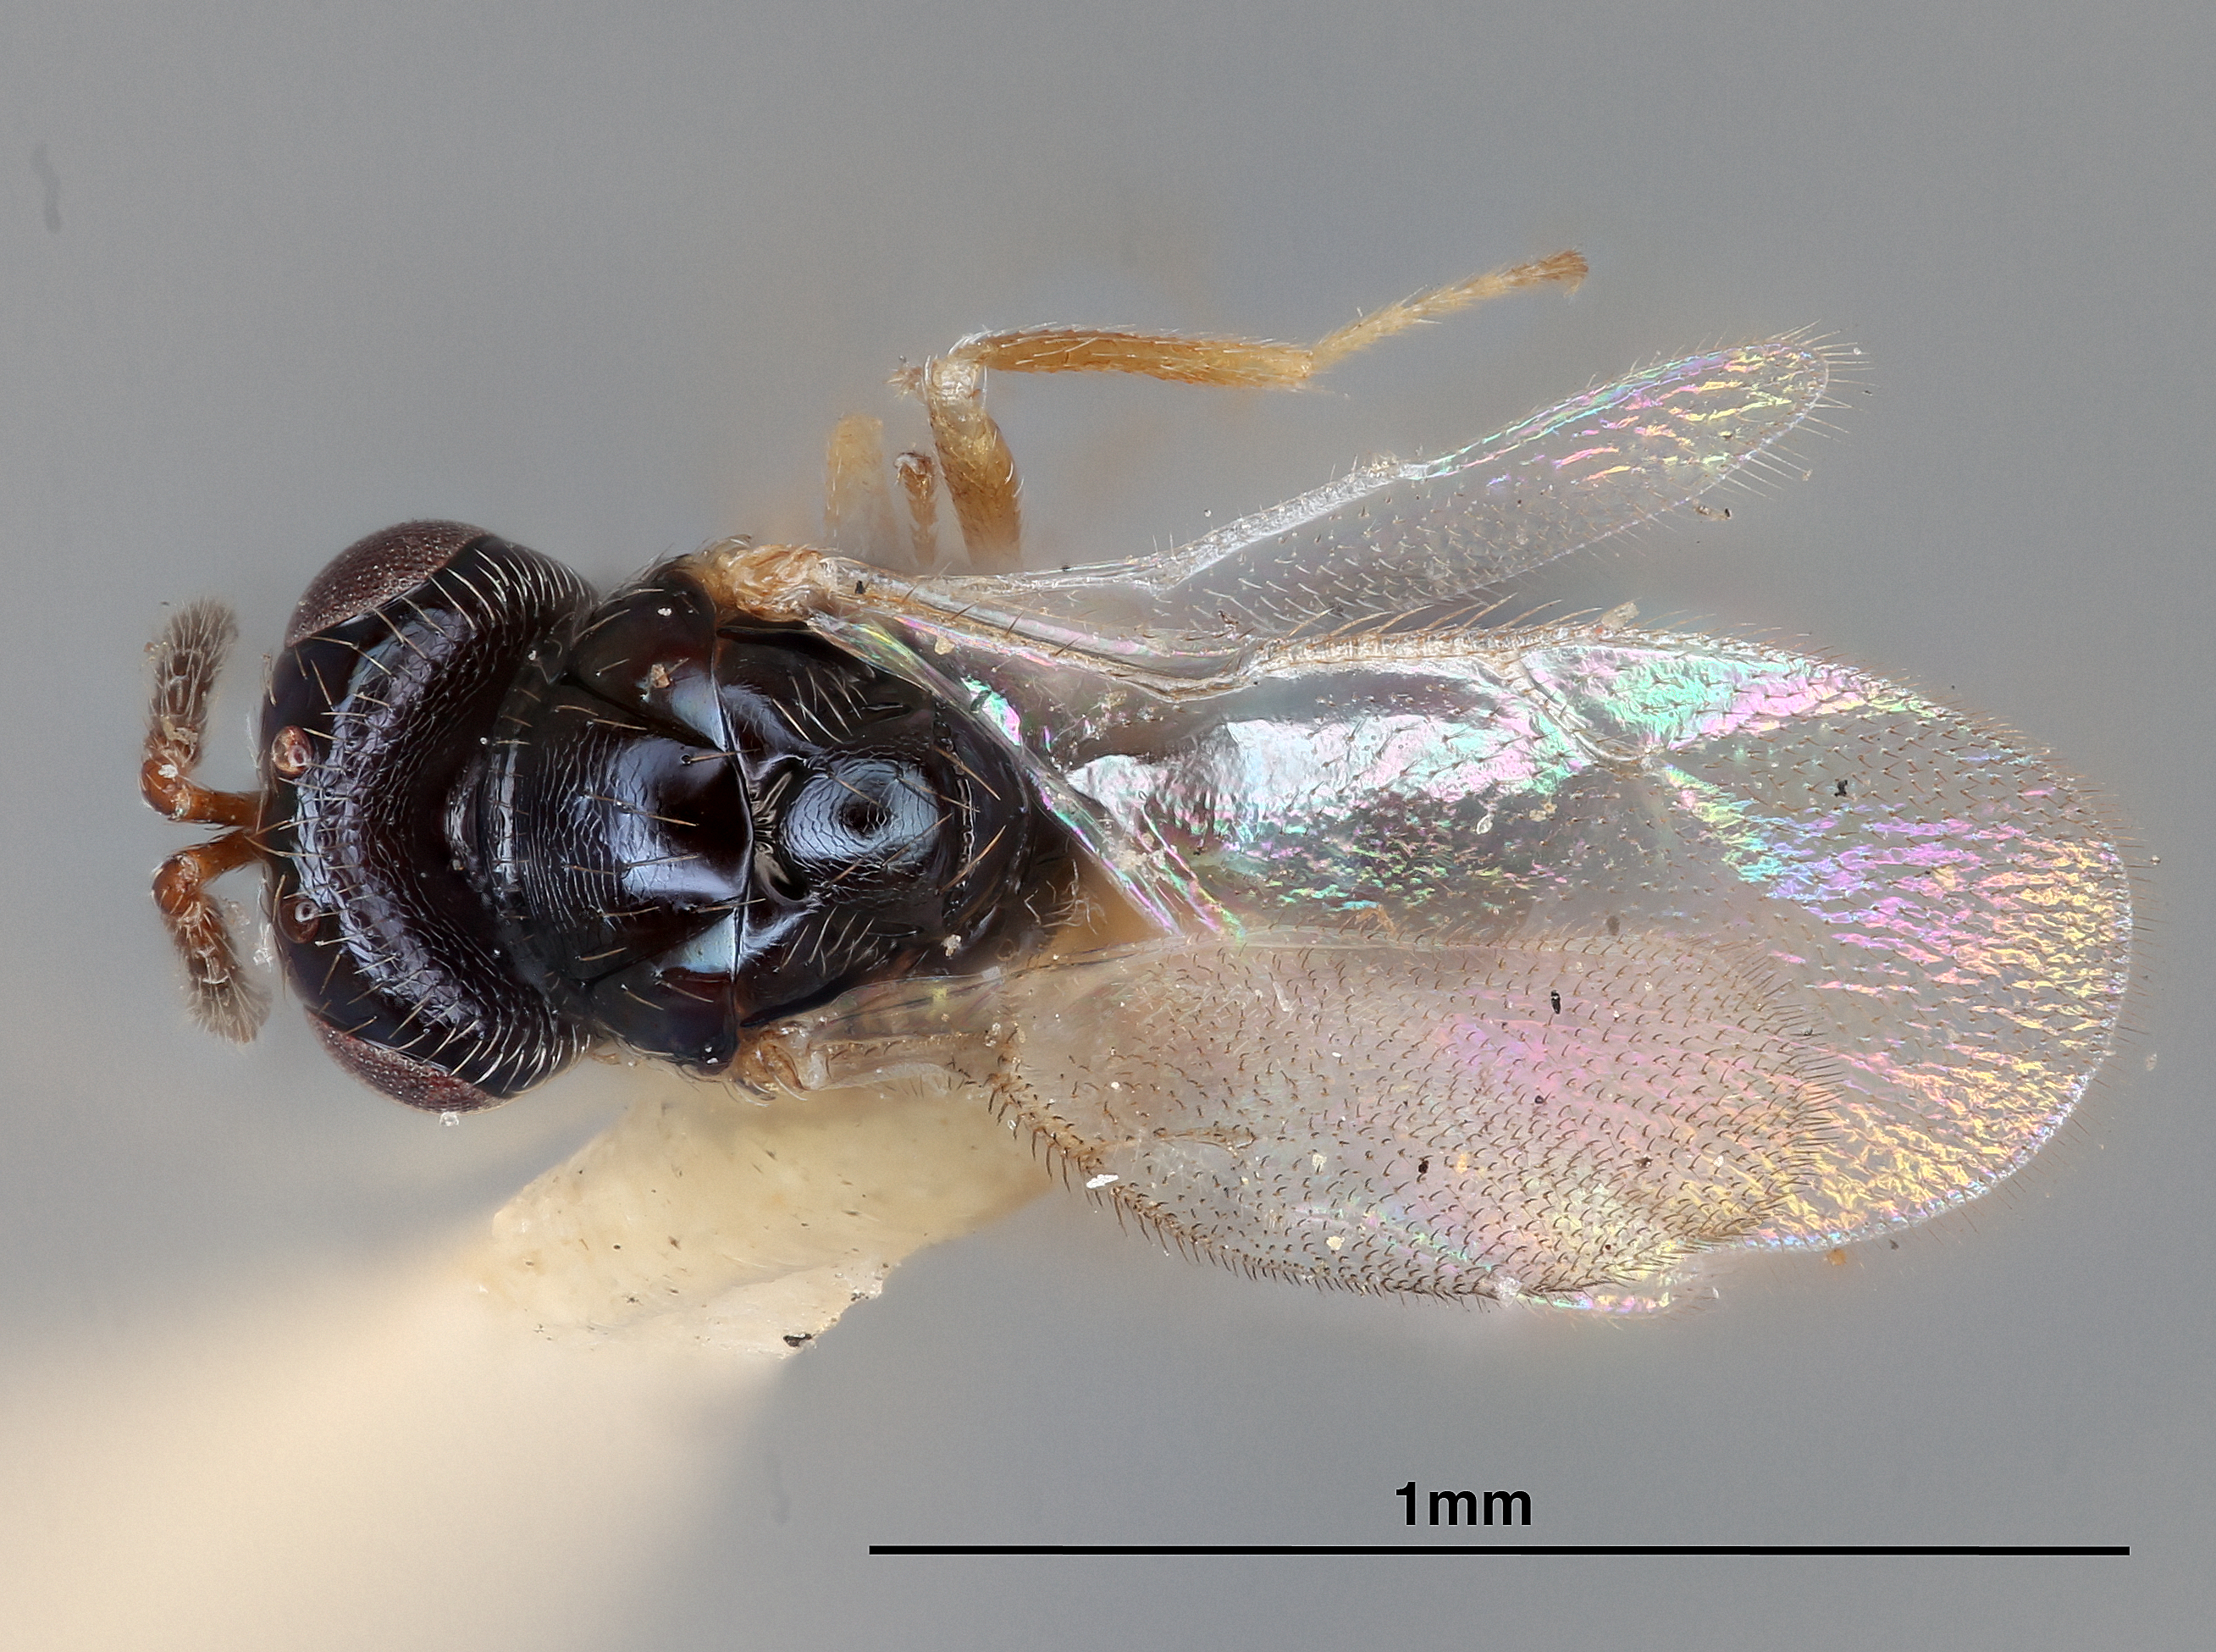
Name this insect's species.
Erixestus pallidus (also Winnemana winnemanae)
